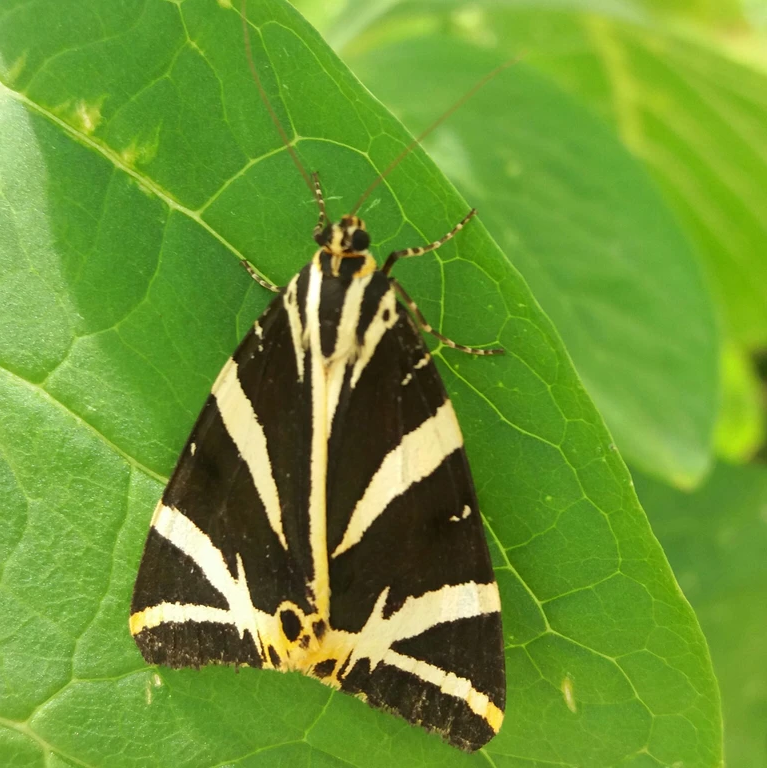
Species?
Euplagia quadripunctaria
